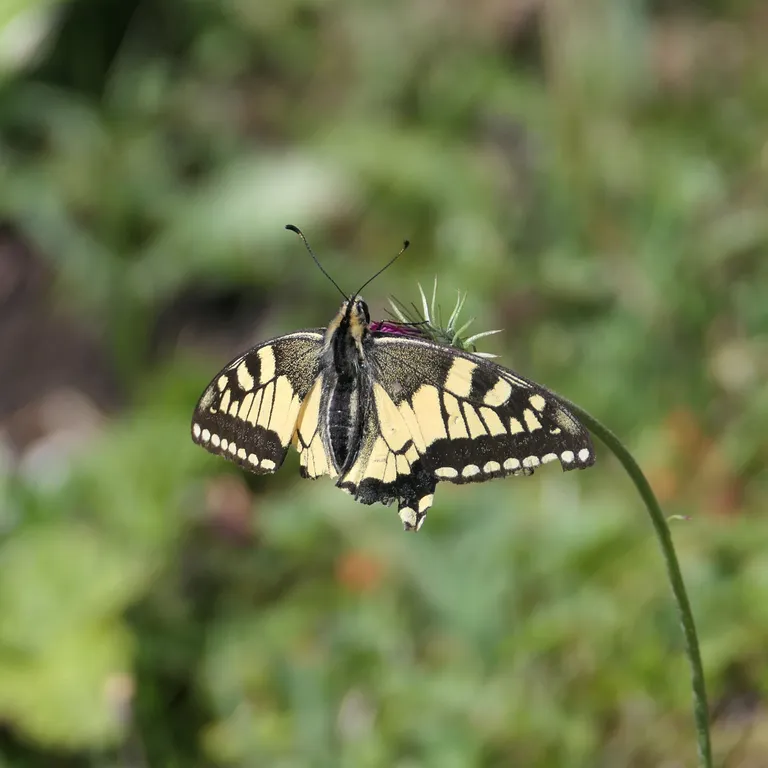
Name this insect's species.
Papilio machaon
